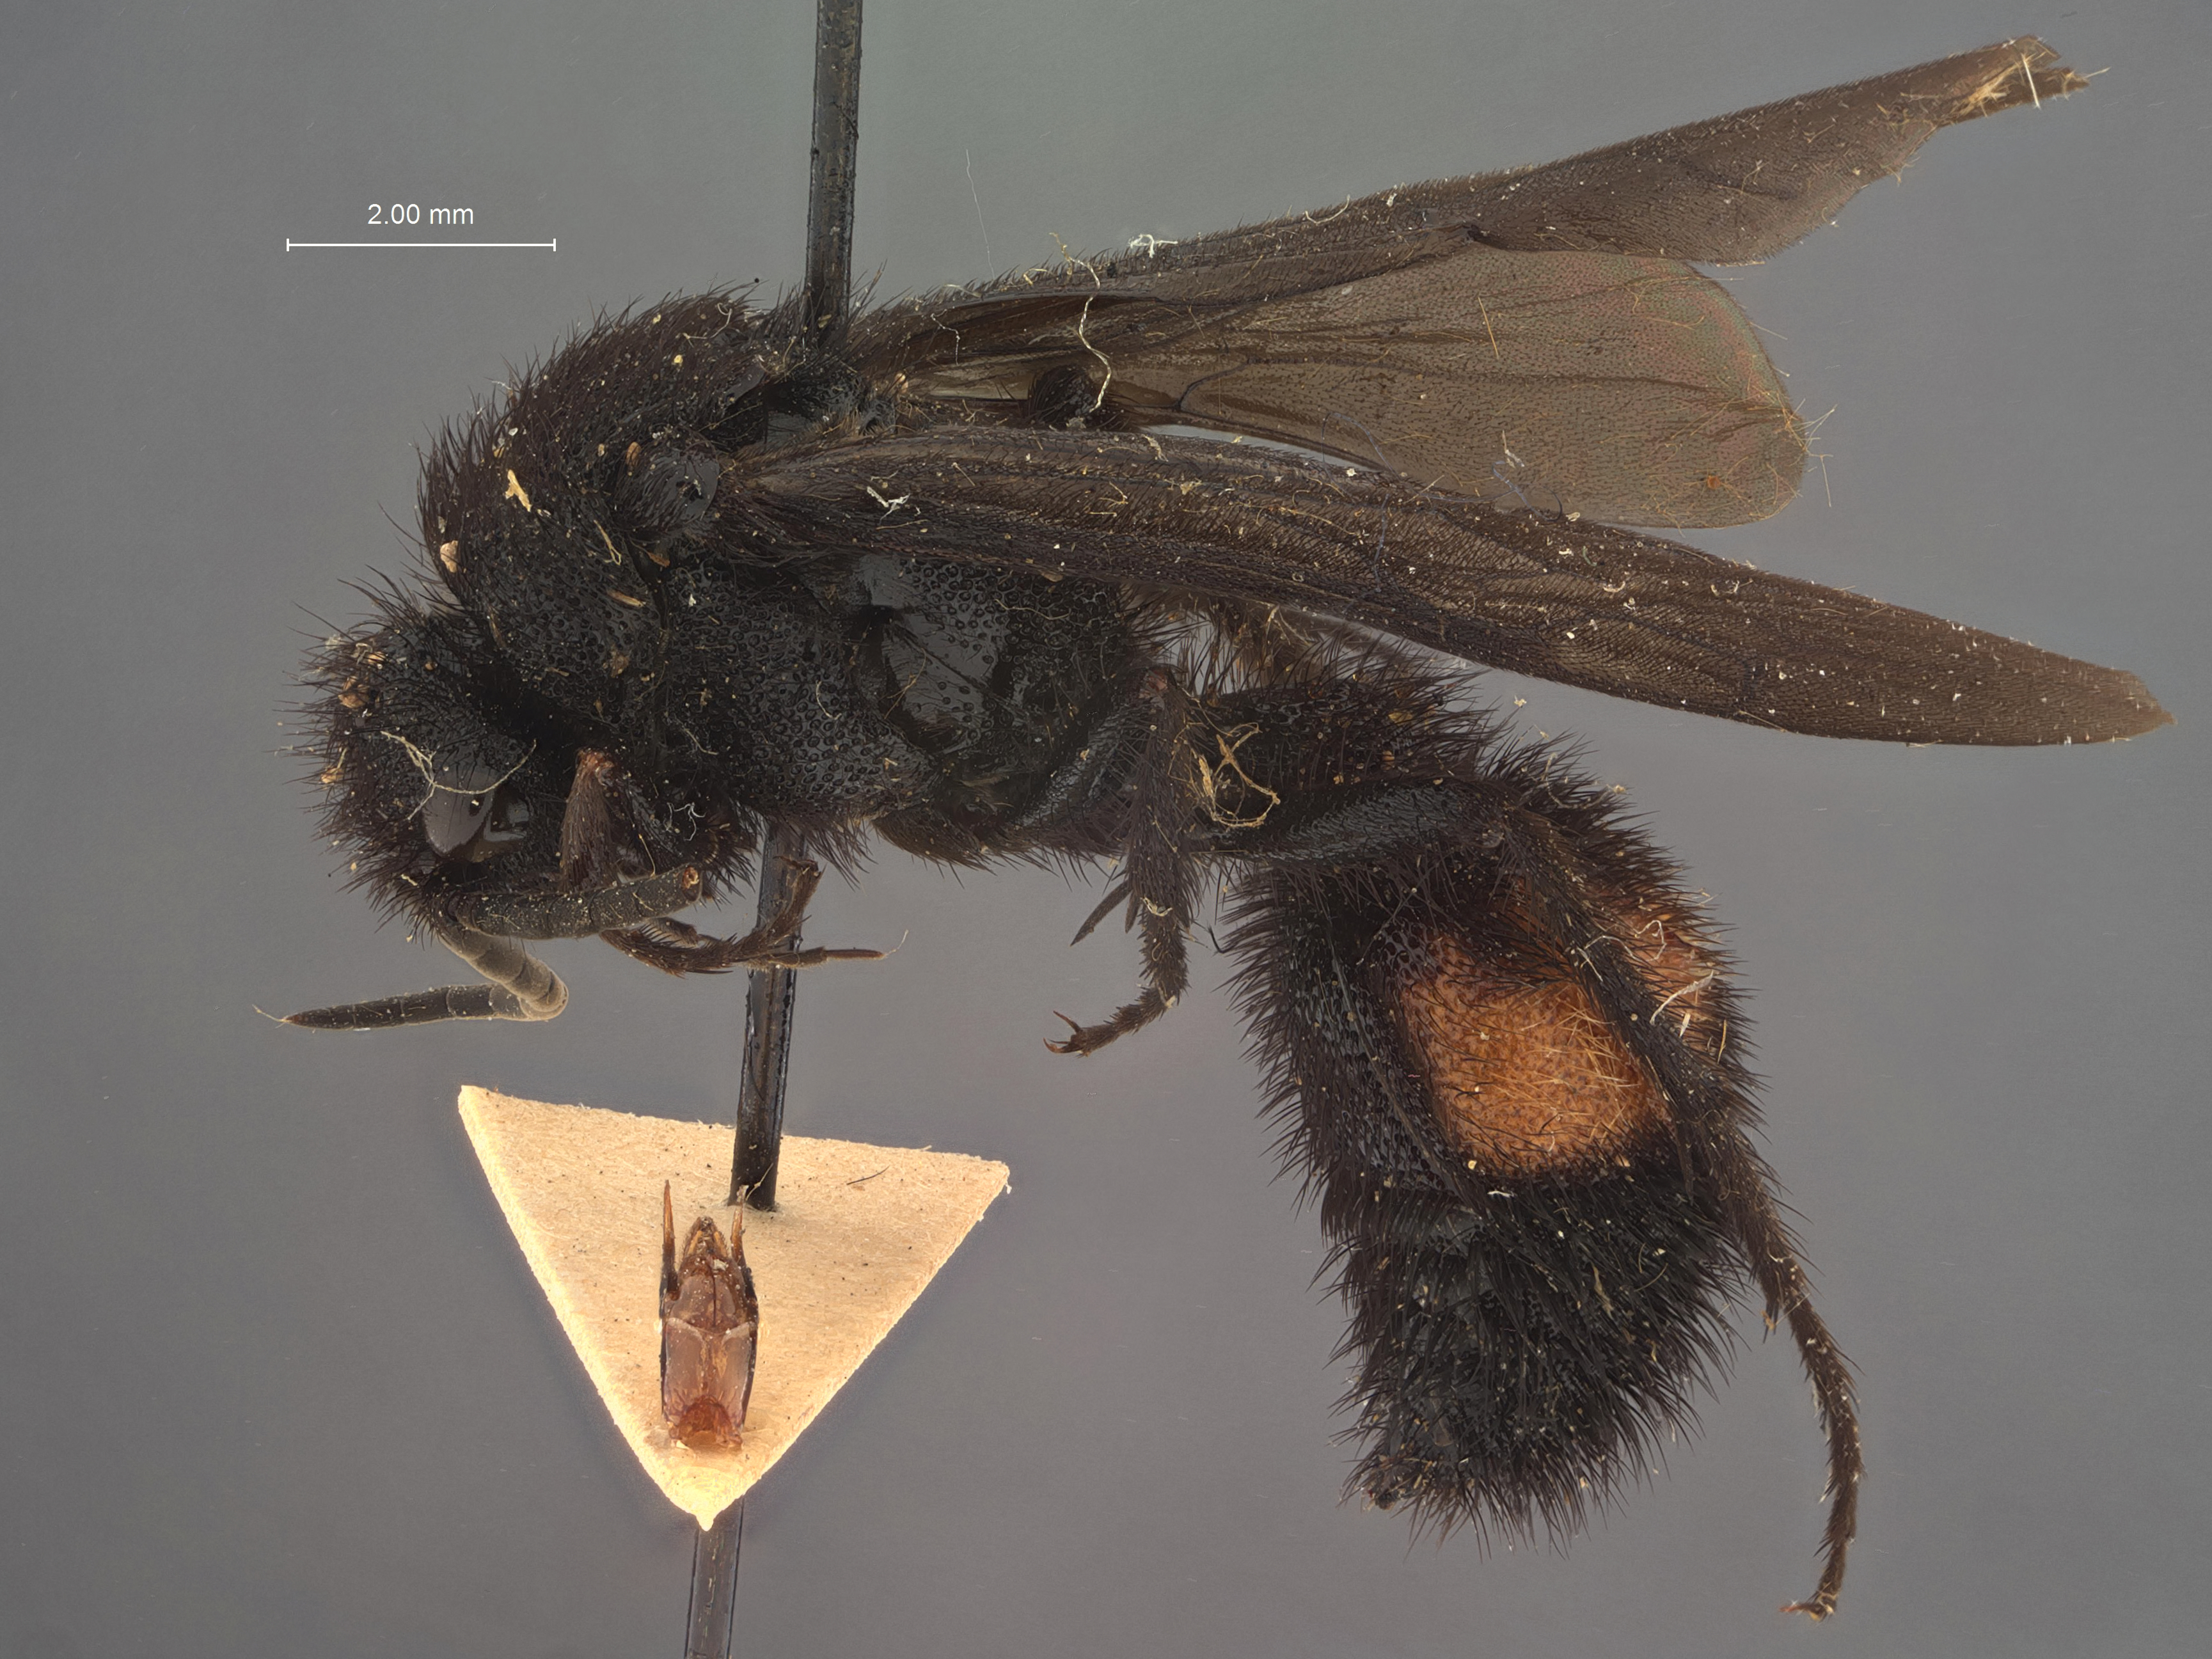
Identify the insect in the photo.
Dasymutilla genitilis
